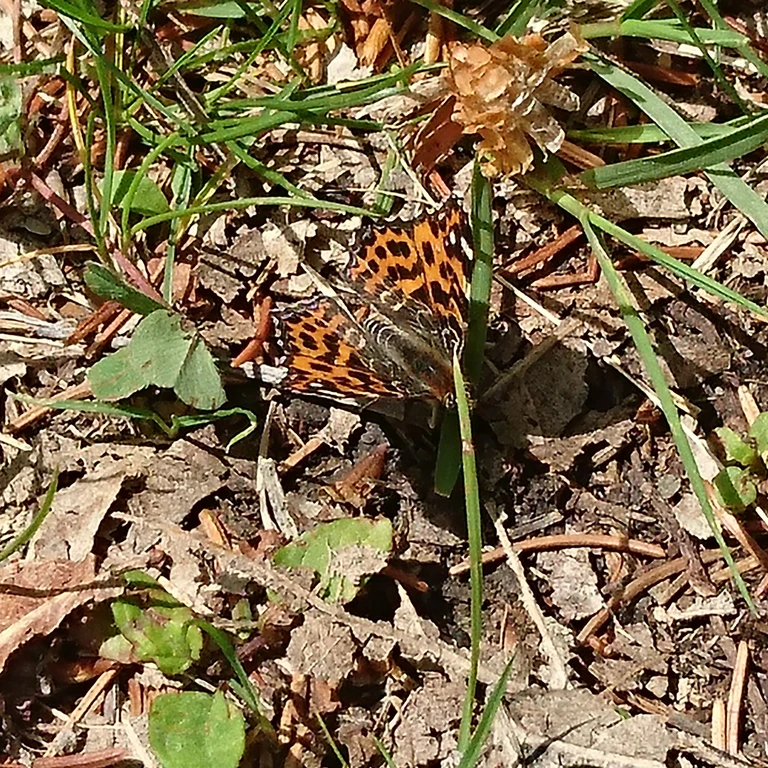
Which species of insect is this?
Araschnia levana
